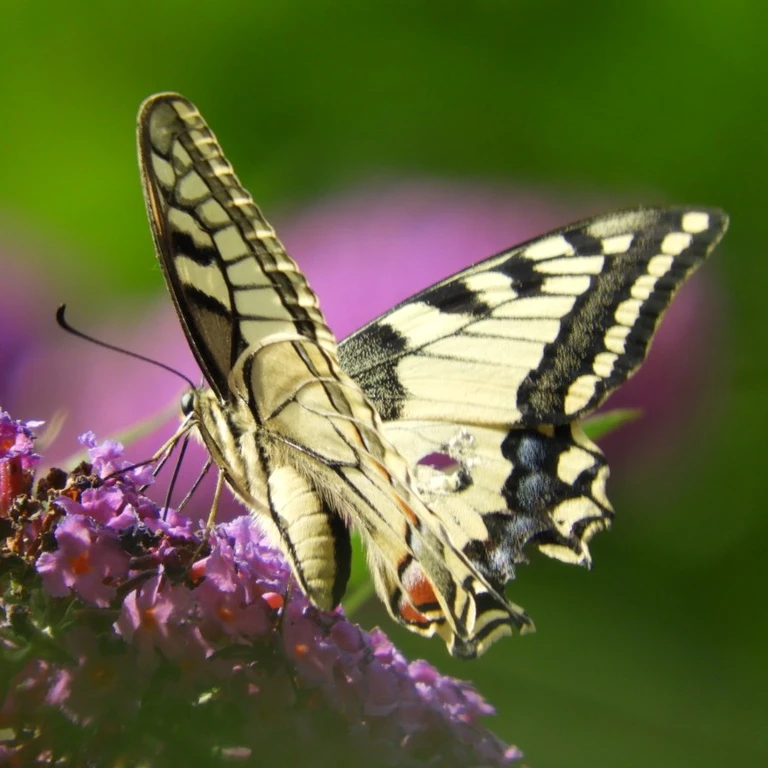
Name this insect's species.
Papilio machaon
